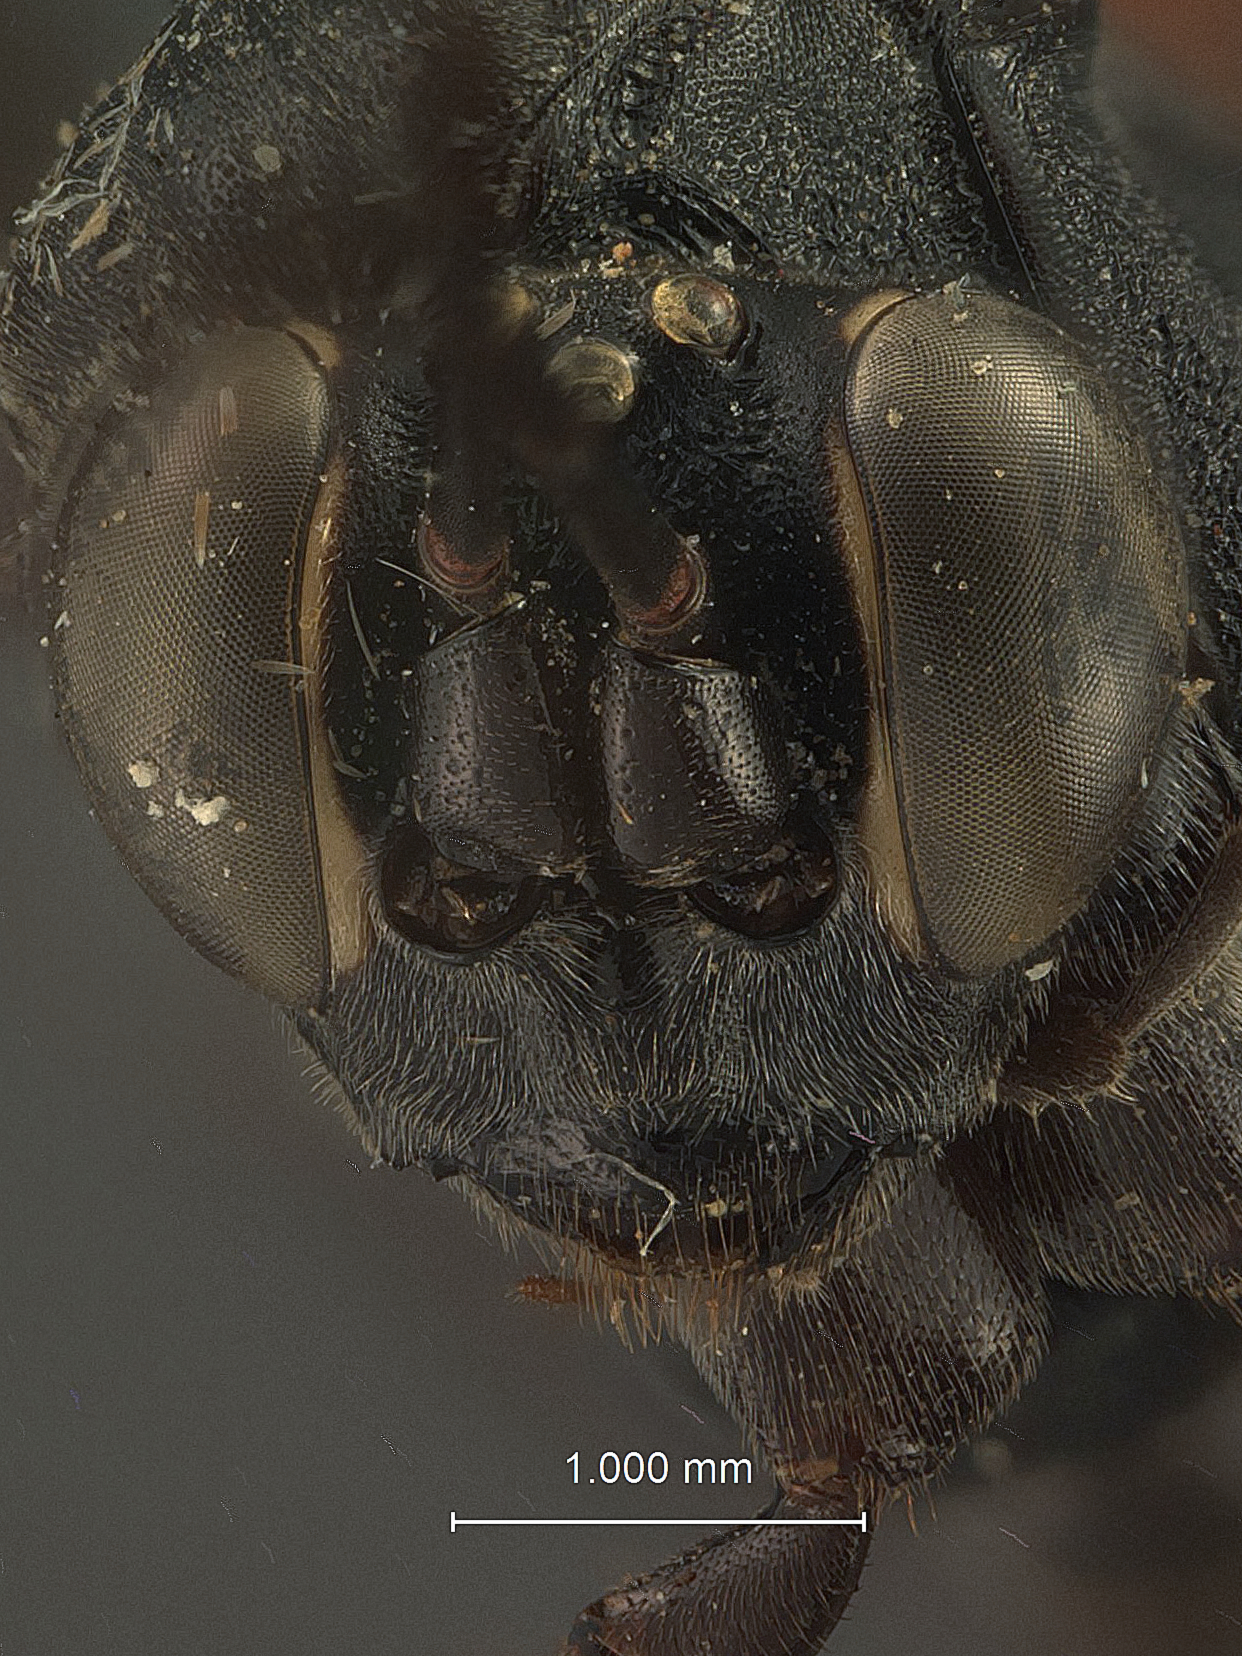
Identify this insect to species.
Cryptus temporalis
